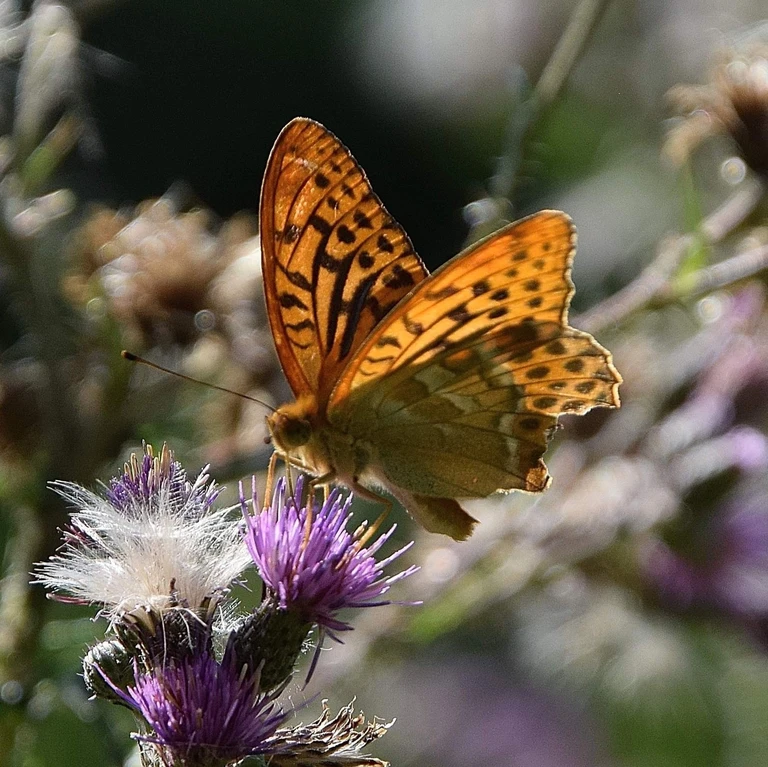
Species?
Argynnis paphia
